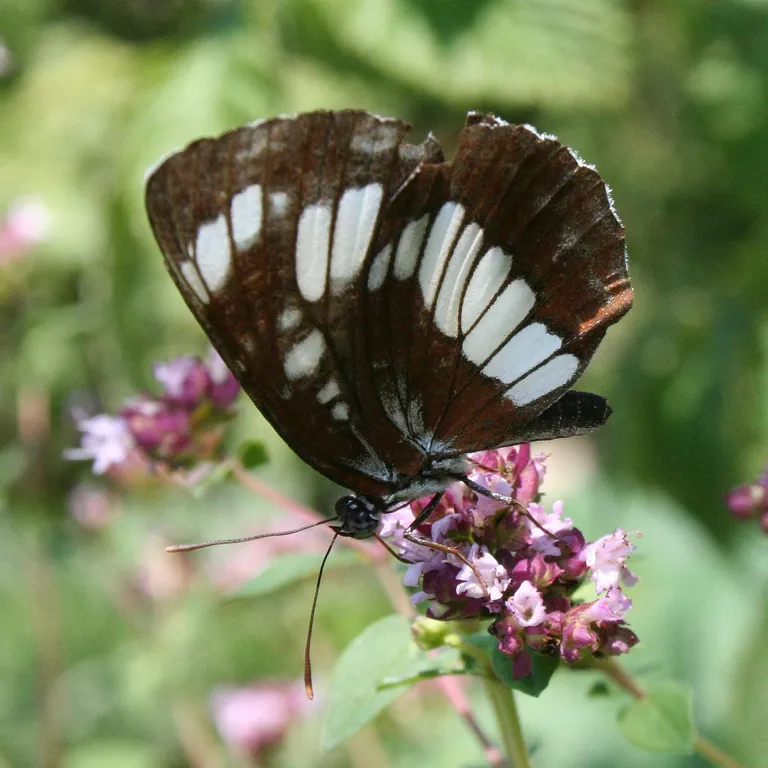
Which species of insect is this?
Neptis rivularis
